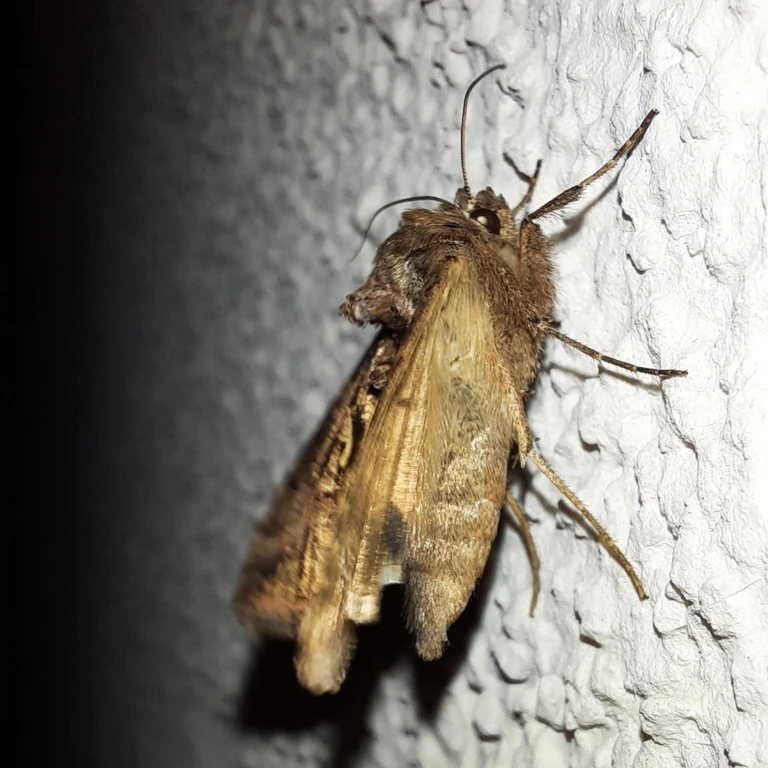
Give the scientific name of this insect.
Autographa gamma
